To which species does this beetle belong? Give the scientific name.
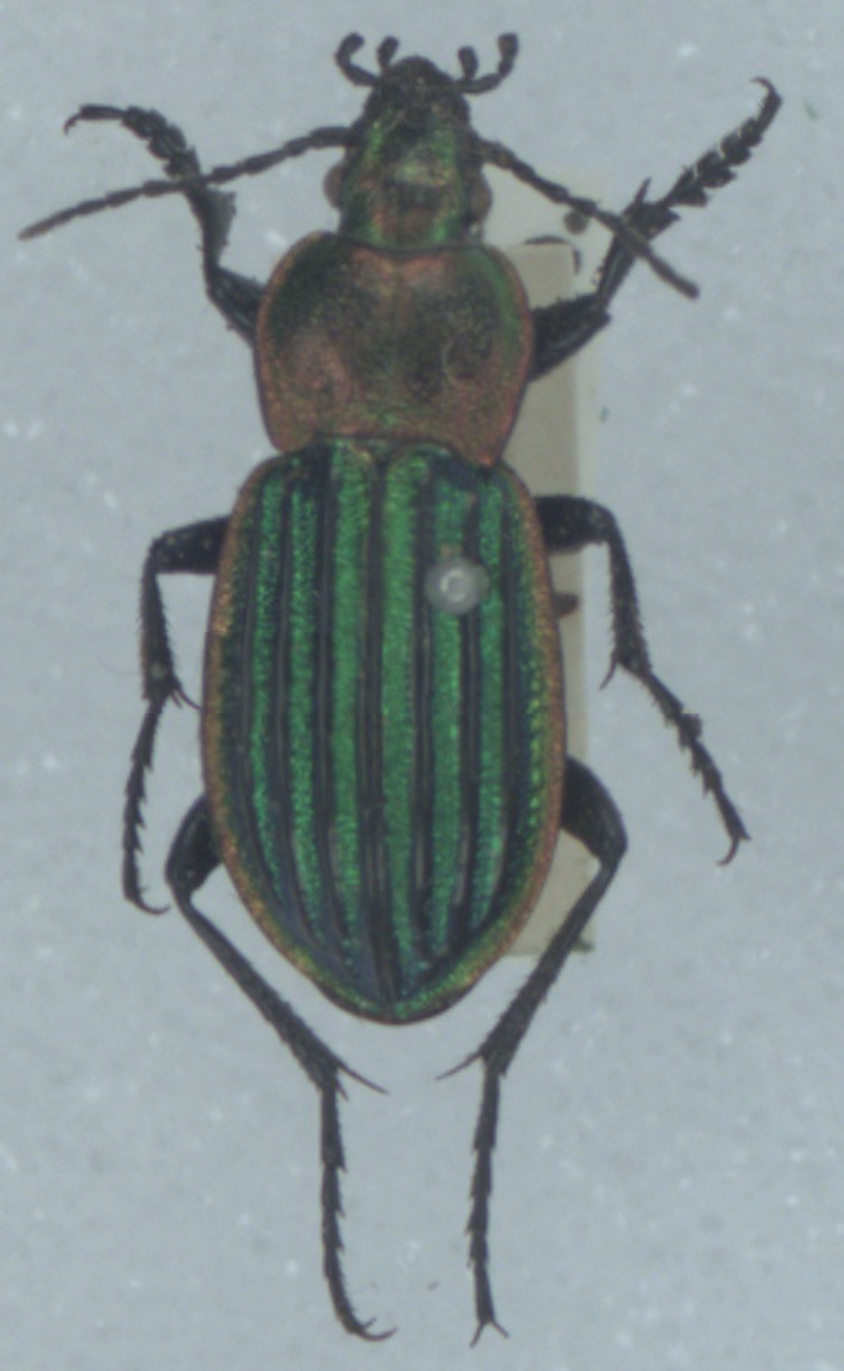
Carabus nitens
